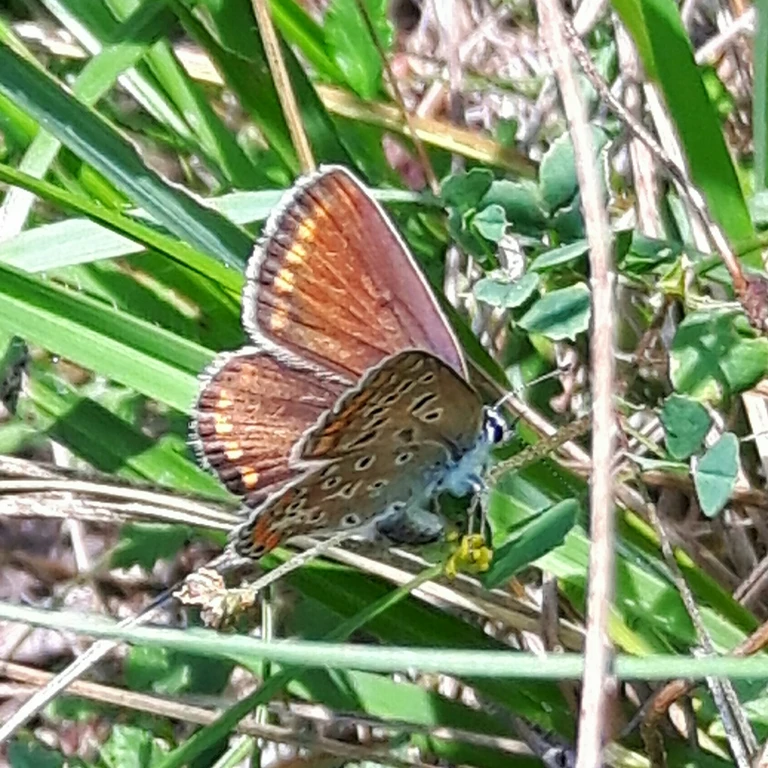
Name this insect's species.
Polyommatus icarus
